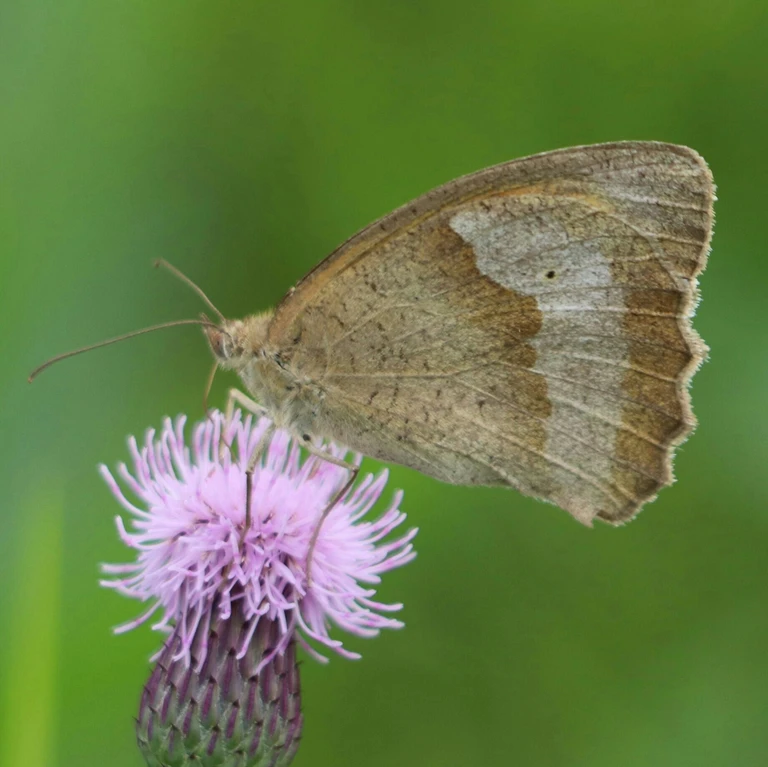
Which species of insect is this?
Maniola jurtina
